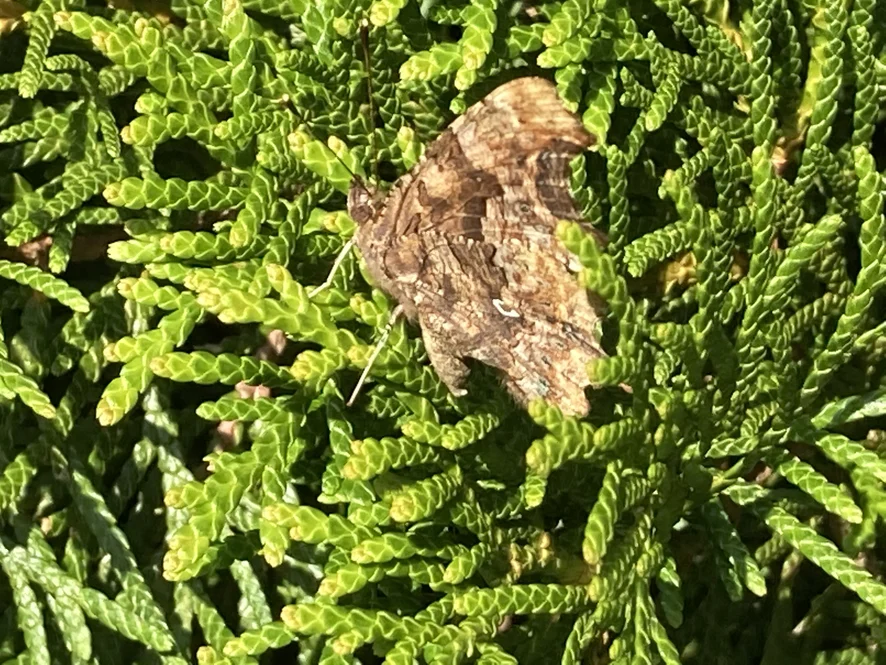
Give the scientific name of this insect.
Polygonia c-album
